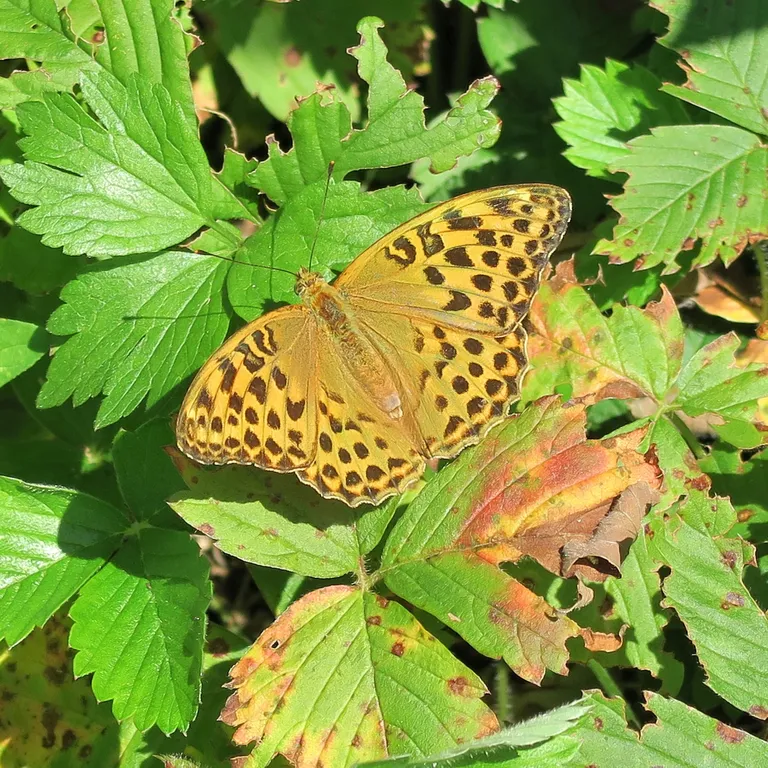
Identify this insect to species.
Argynnis paphia
